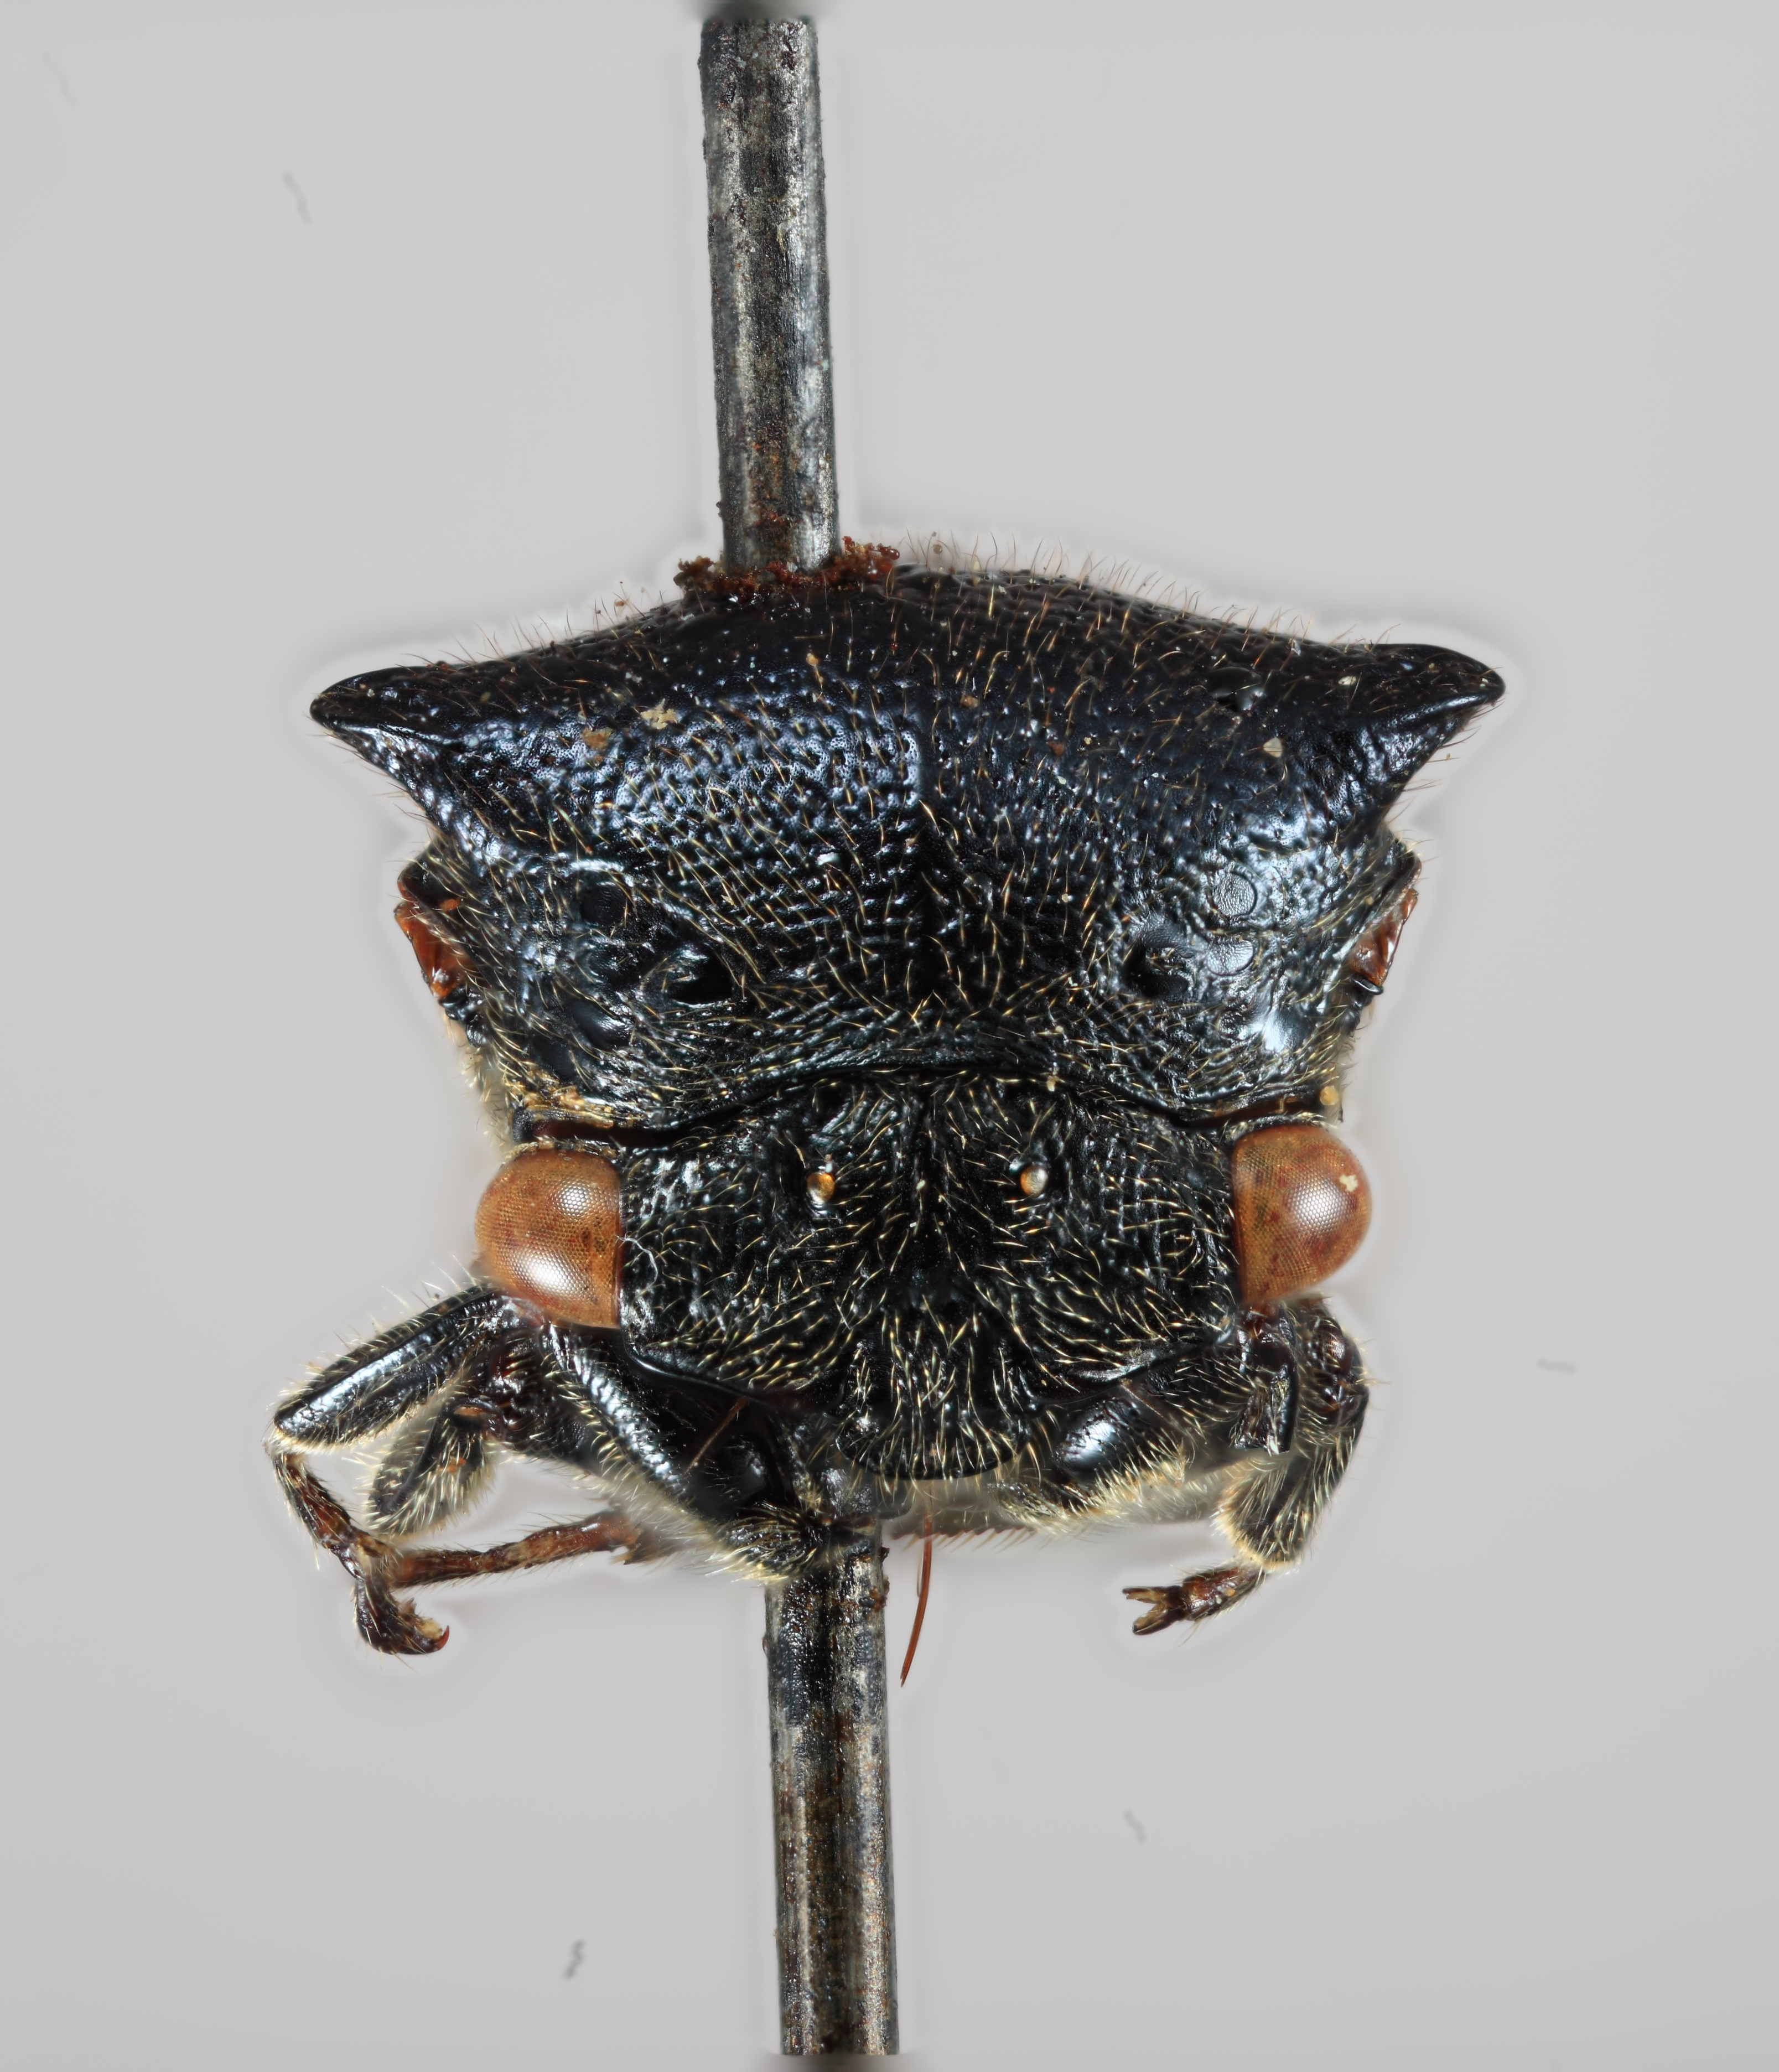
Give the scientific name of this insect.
Tricentrus purpureus
